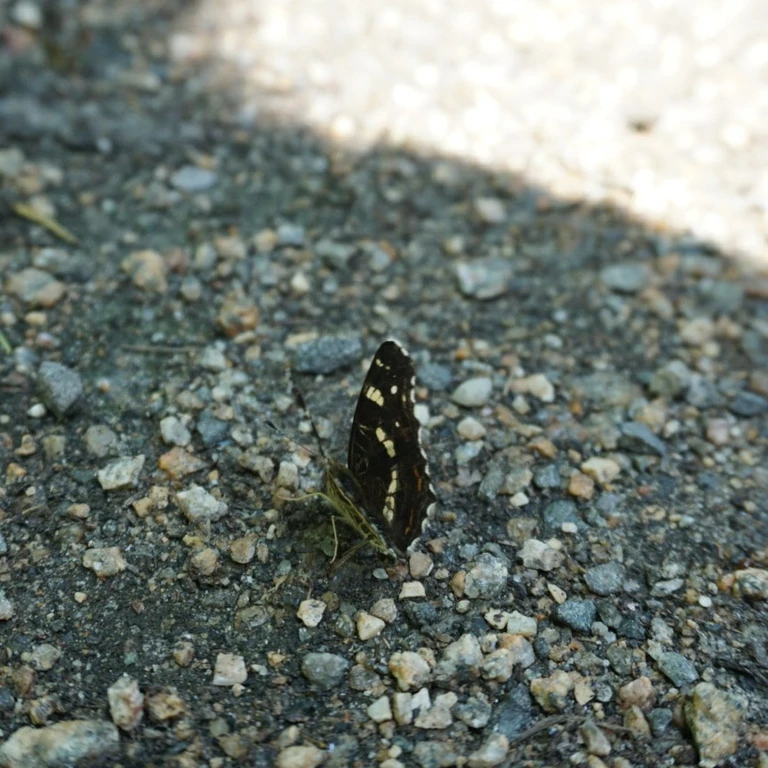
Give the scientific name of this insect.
Araschnia levana
